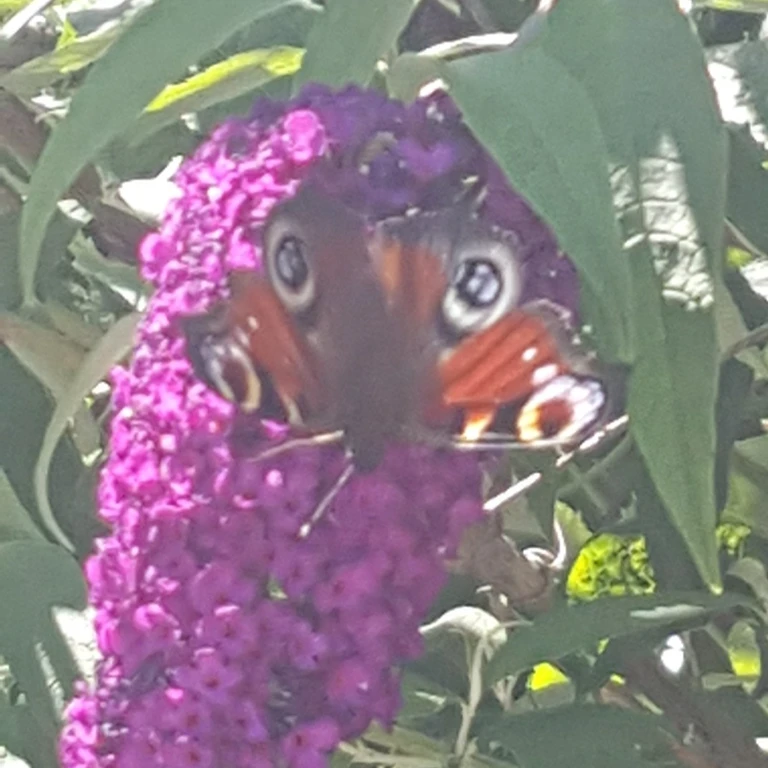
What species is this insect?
Aglais io
